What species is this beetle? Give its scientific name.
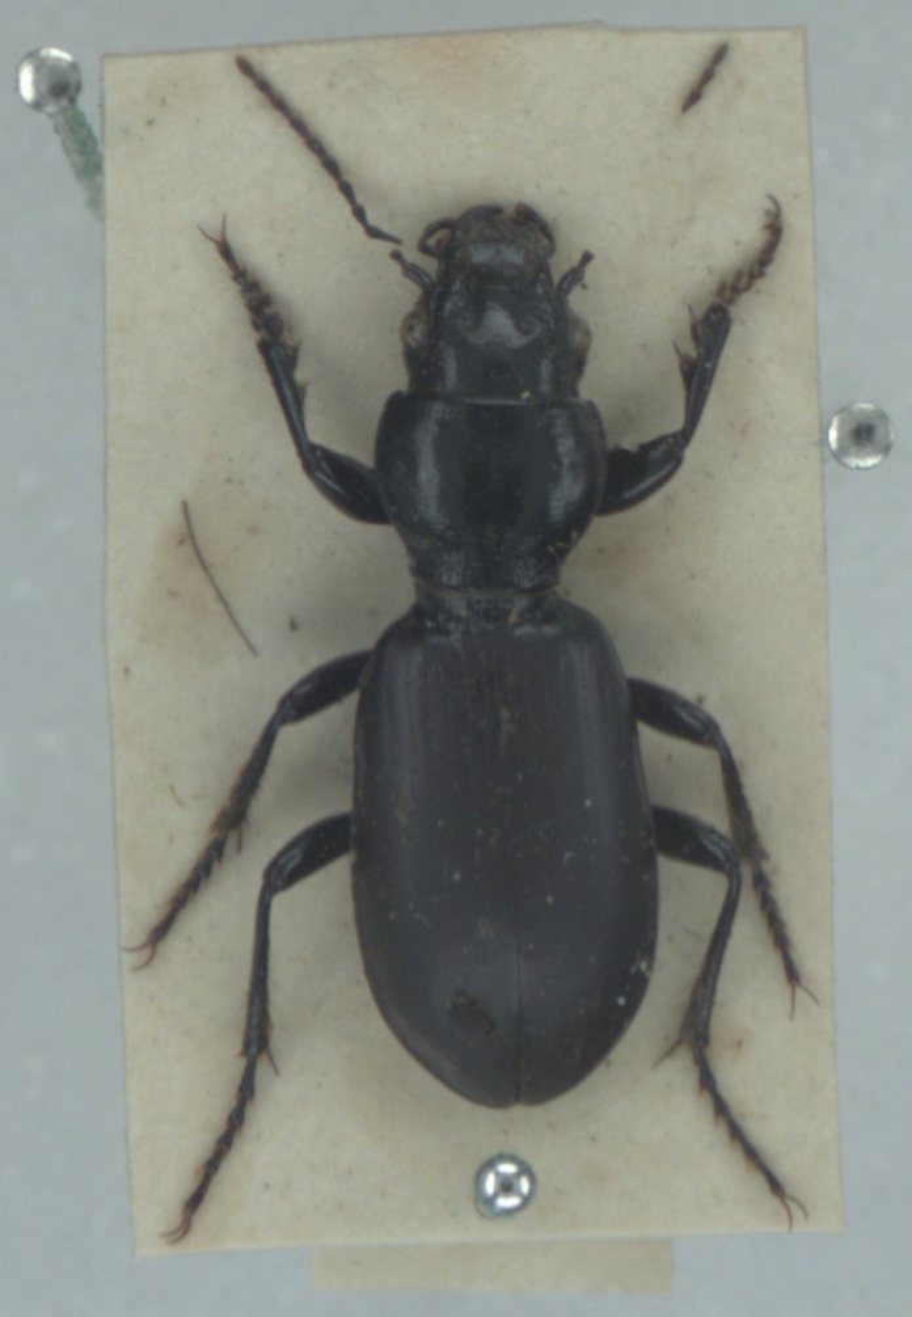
Broscus cephalotes
